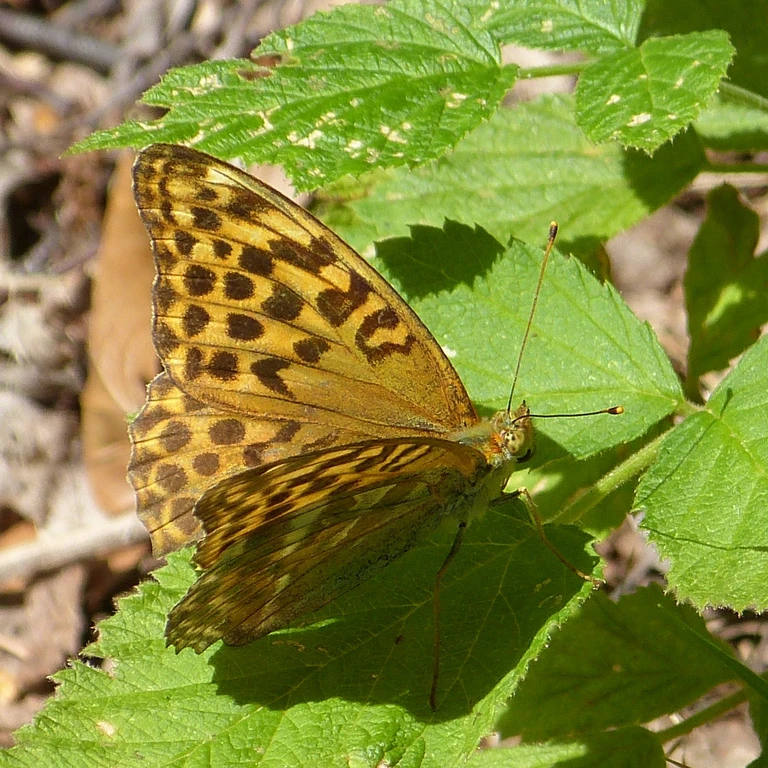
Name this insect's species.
Argynnis paphia
